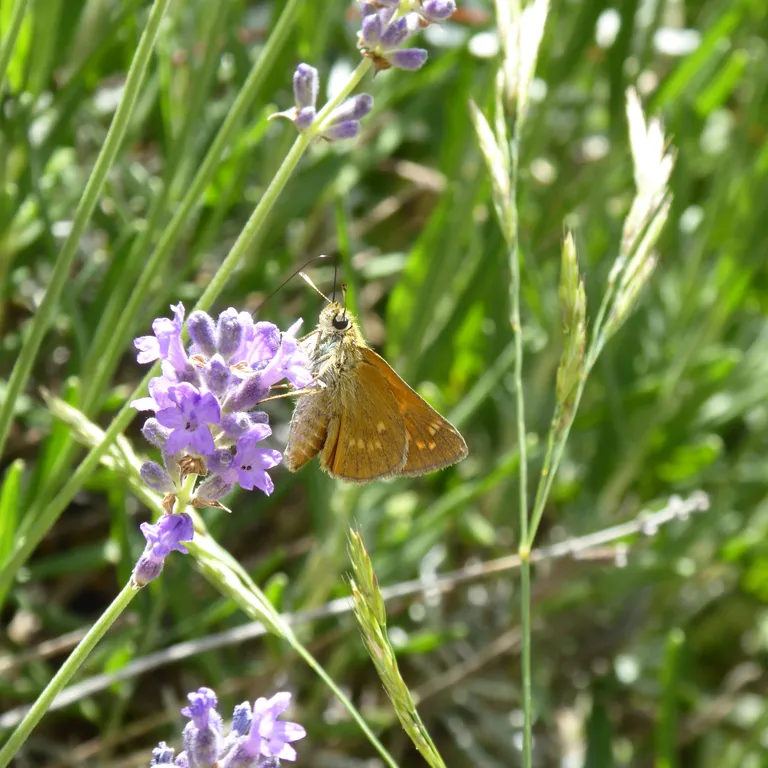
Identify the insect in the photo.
Ochlodes sylvanus (also Ochlodes venata)
